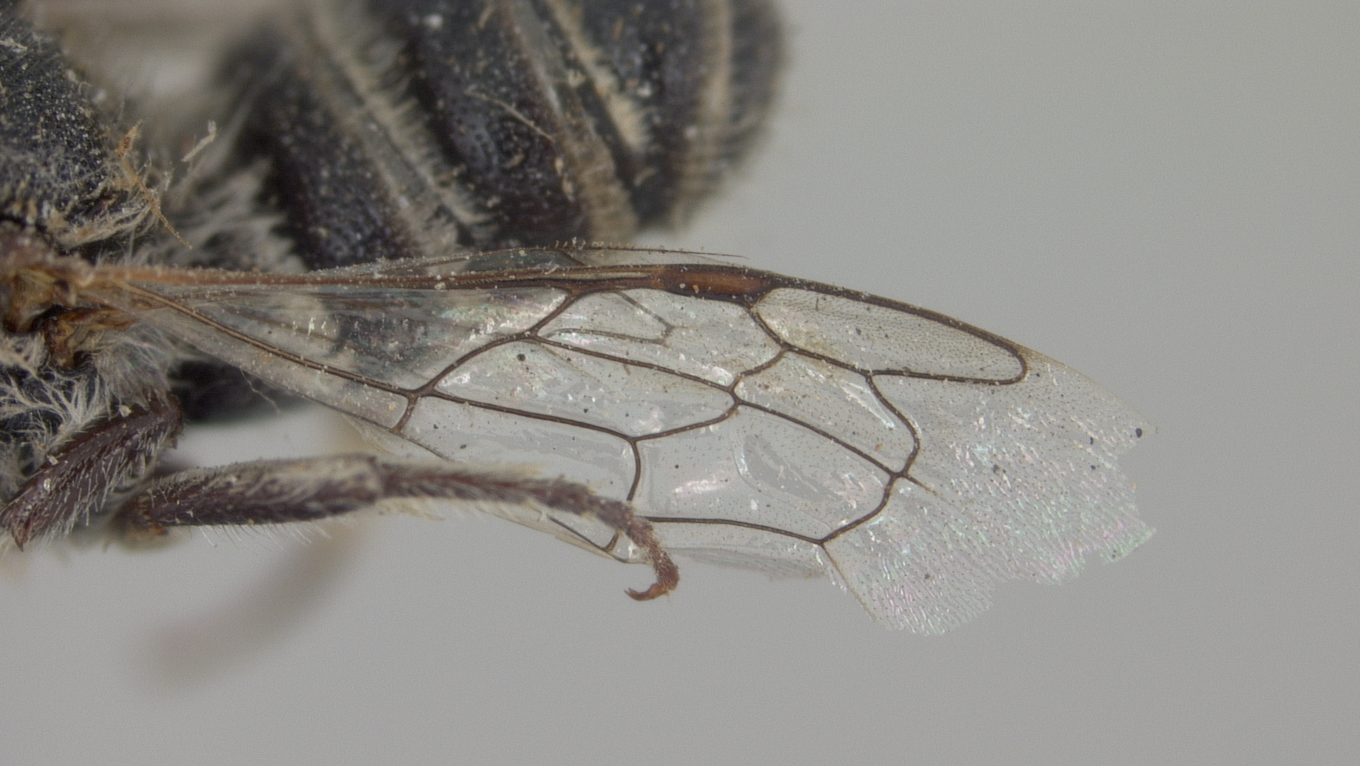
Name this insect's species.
Megachile browni
